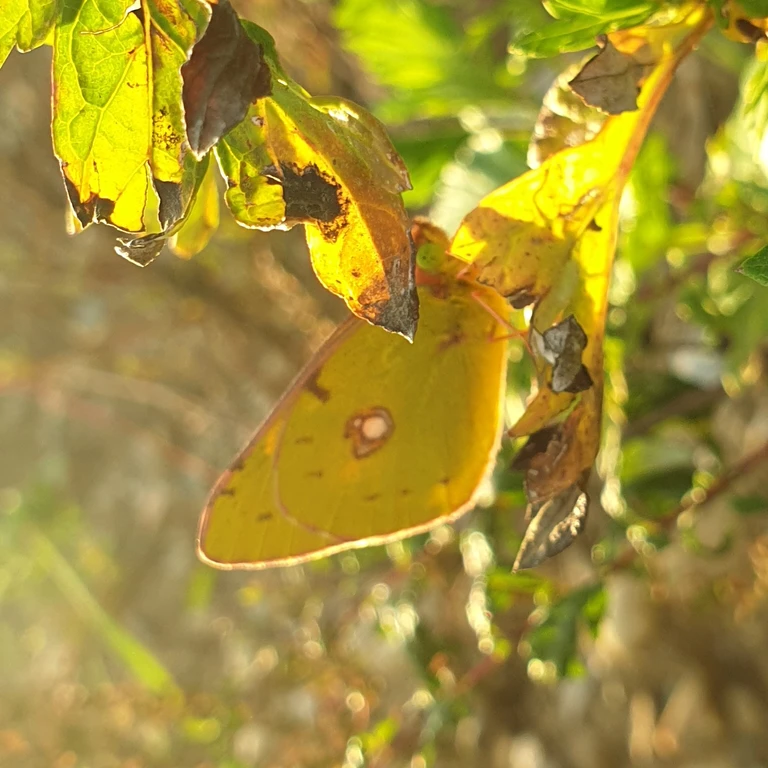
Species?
Colias croceus
